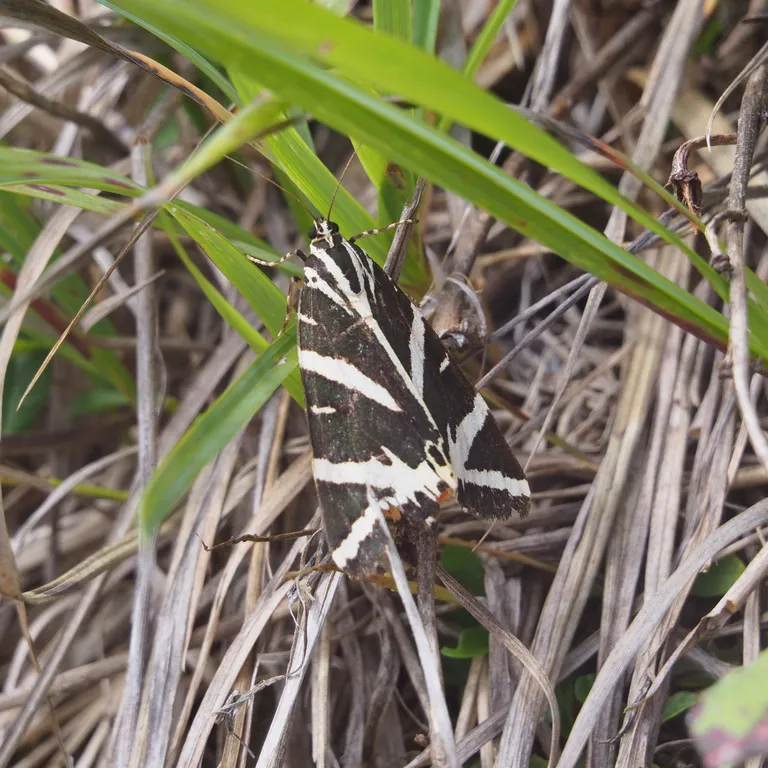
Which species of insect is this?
Euplagia quadripunctaria
